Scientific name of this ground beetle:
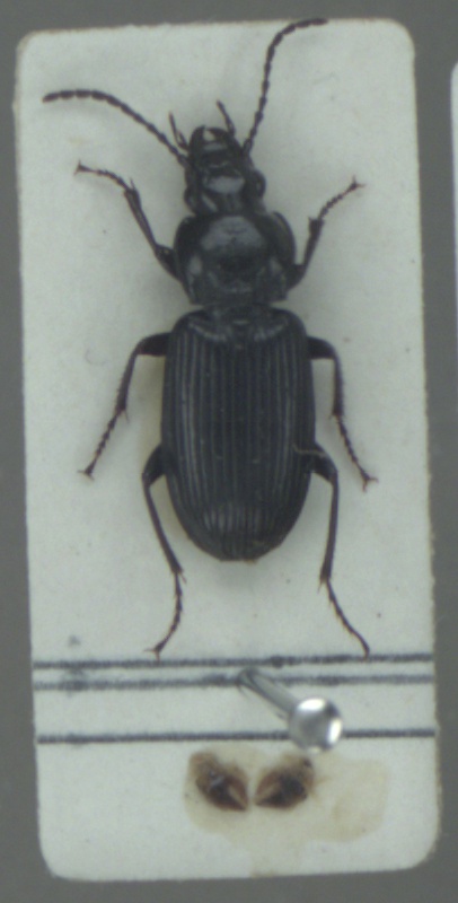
Pterostichus nigrita
